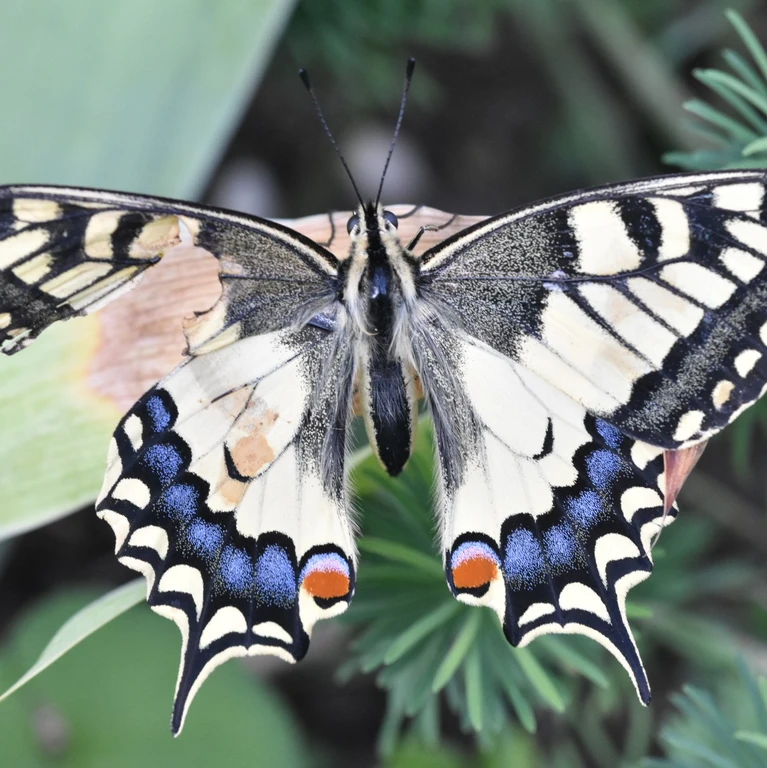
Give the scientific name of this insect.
Papilio machaon
